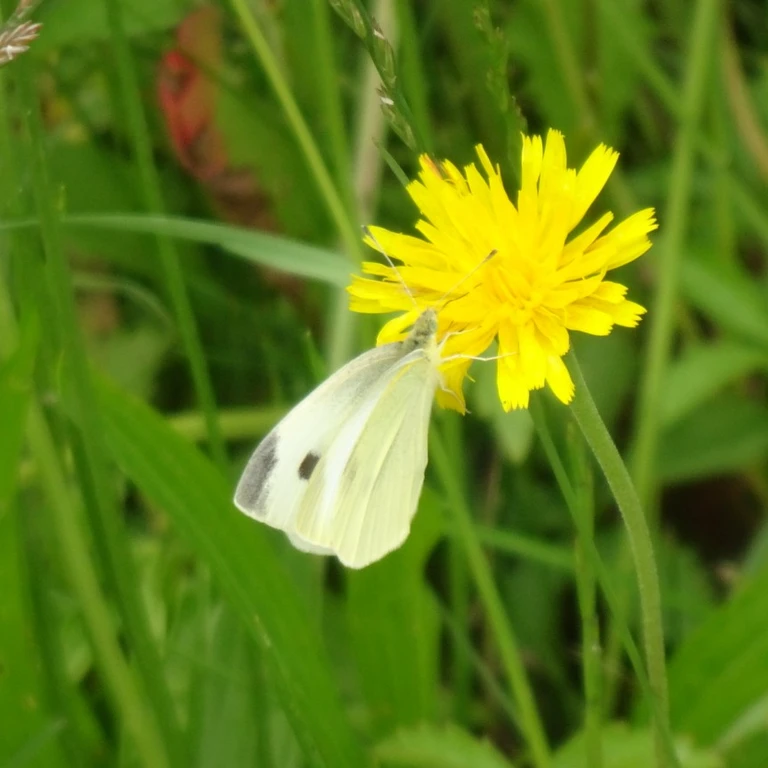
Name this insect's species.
Pieris rapae
